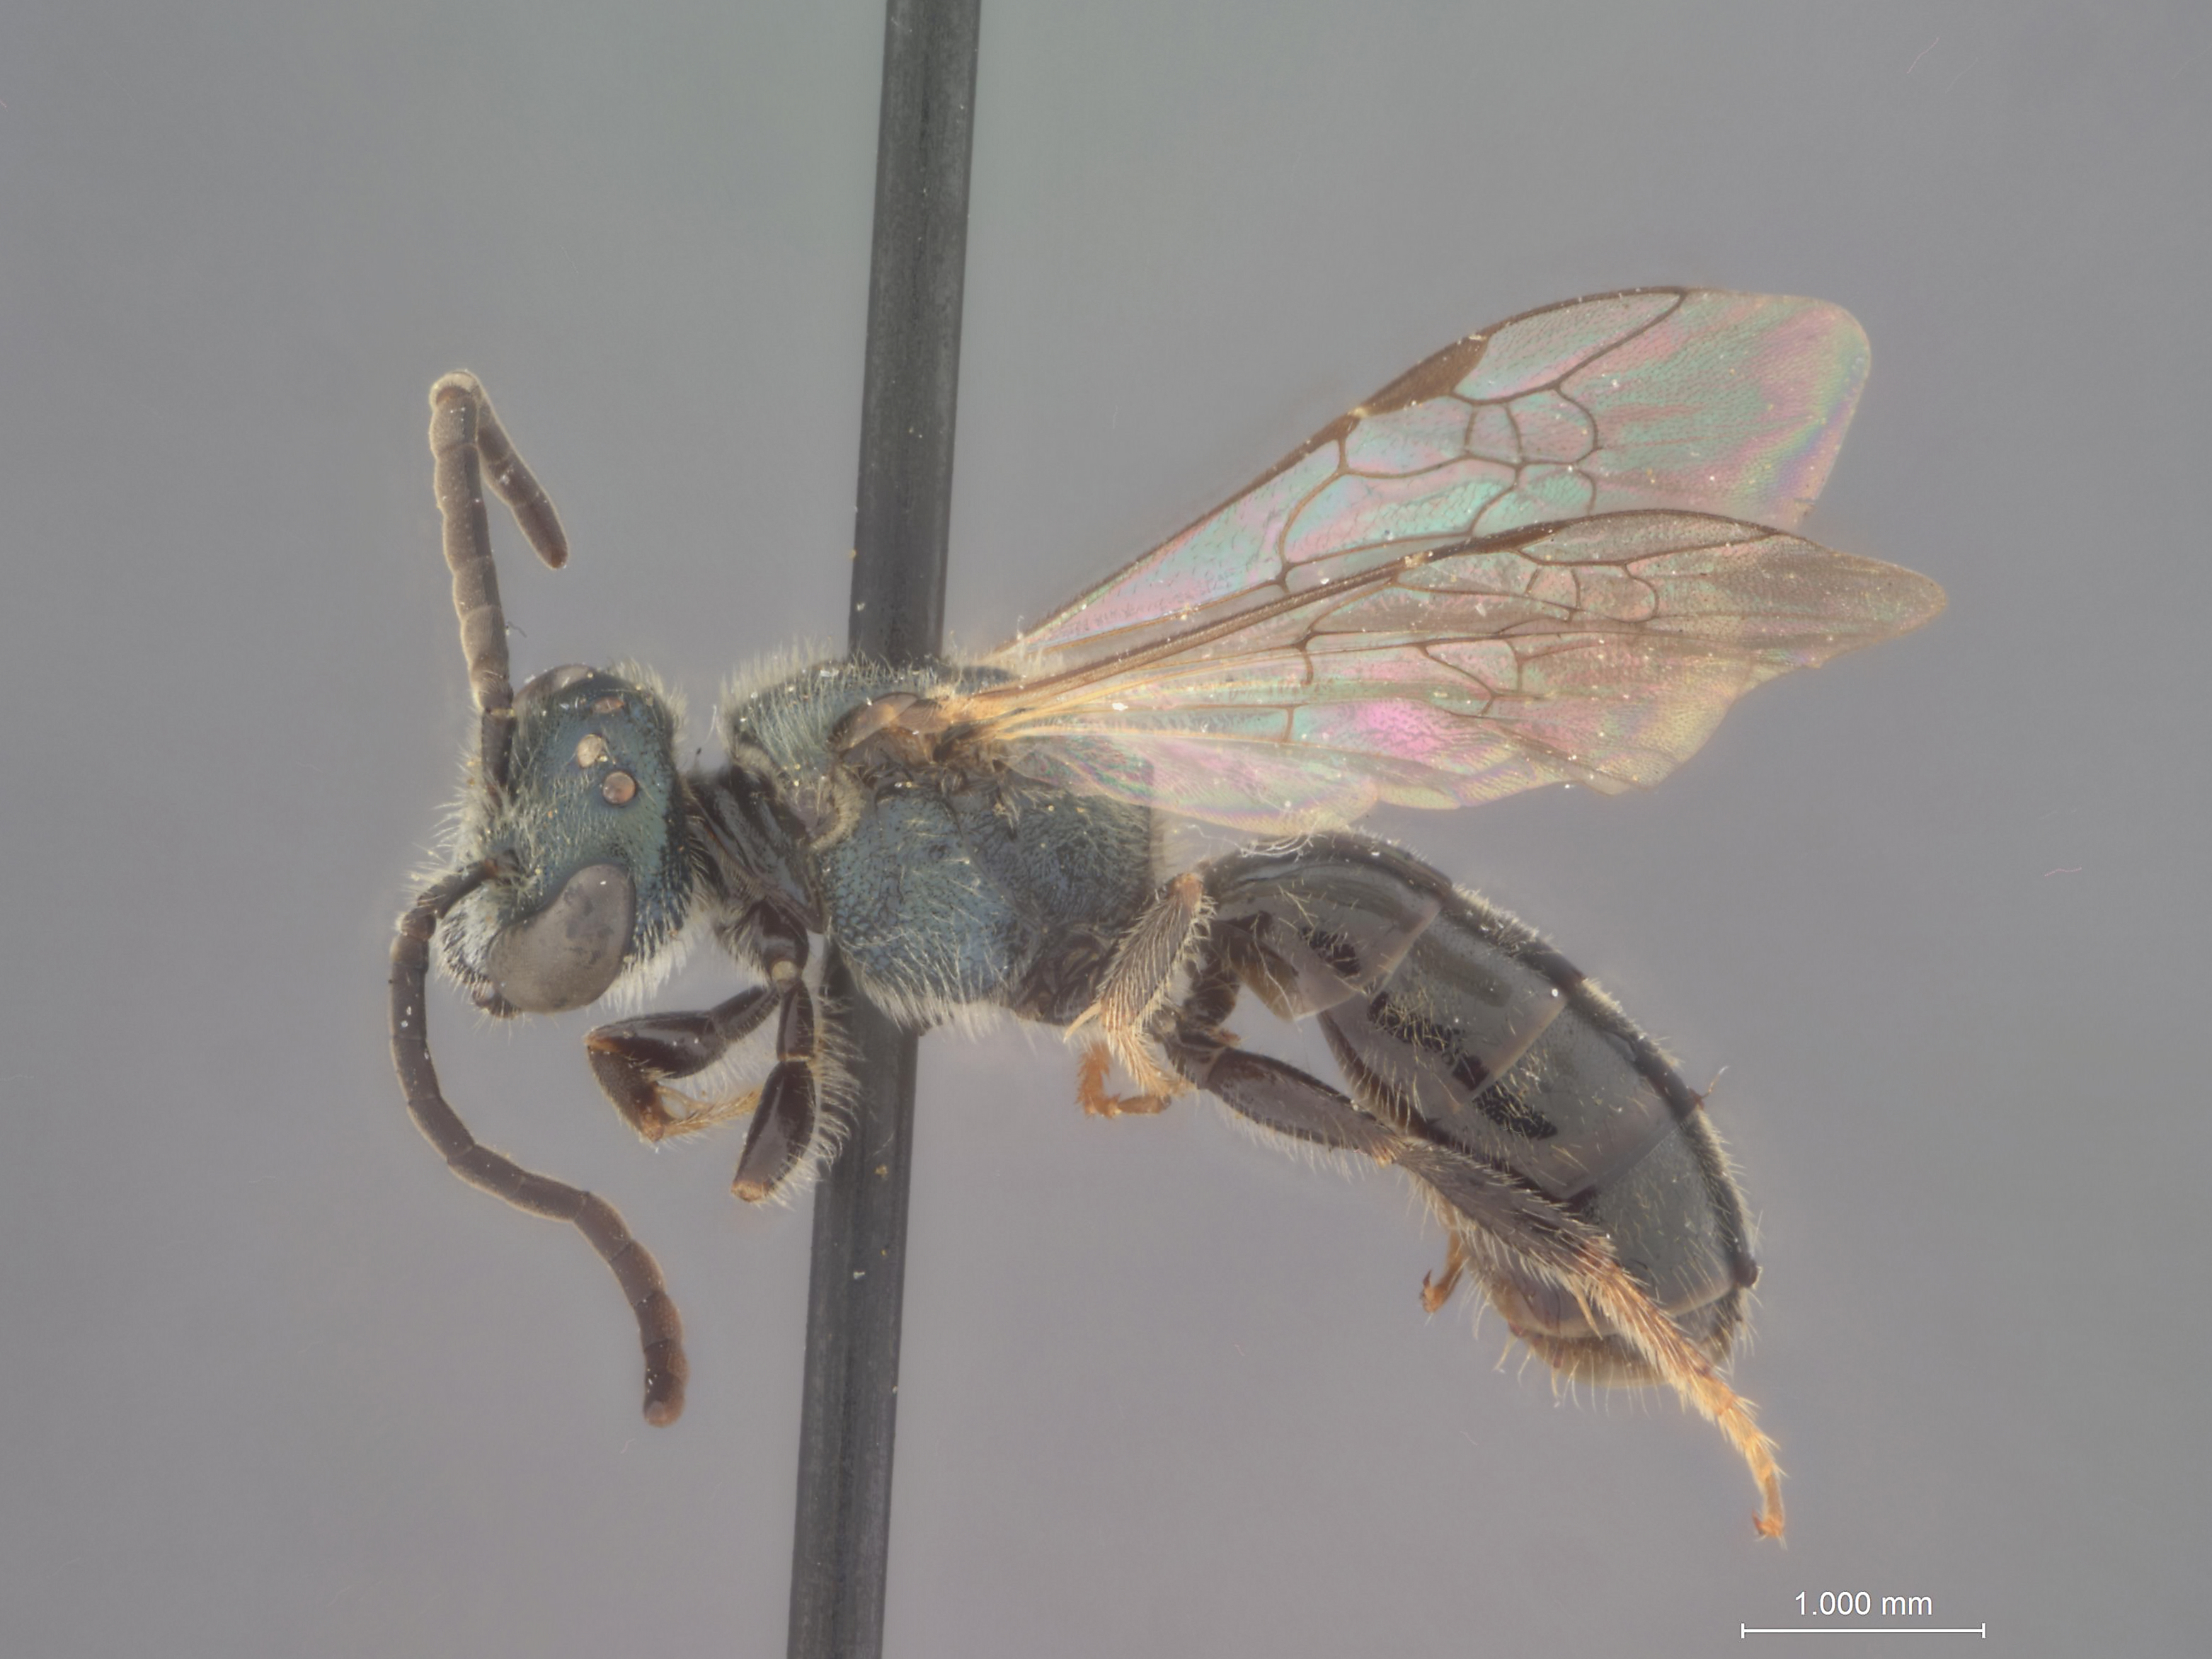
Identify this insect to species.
Dialictus delectatus
